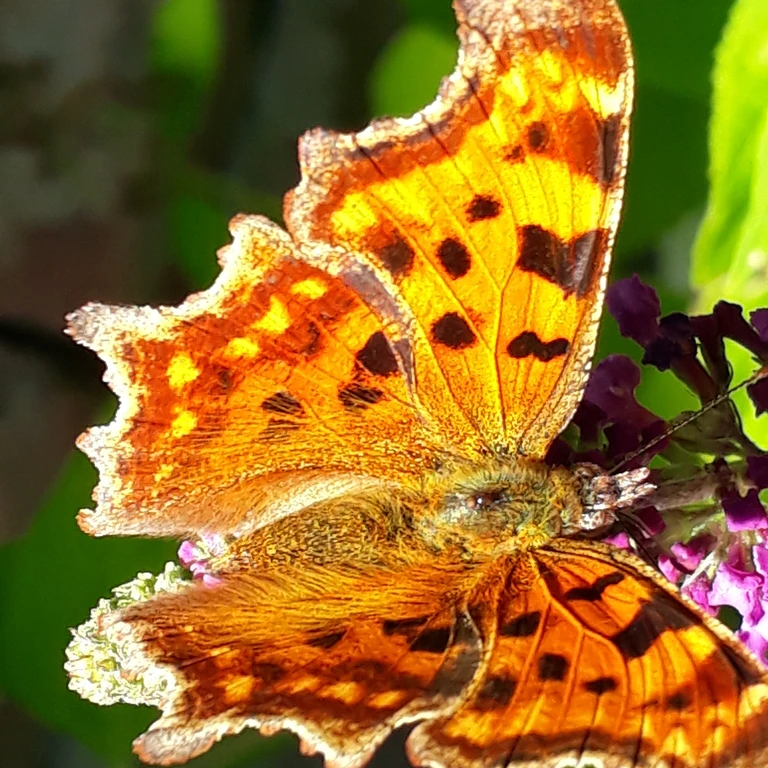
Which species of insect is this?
Polygonia c-album
